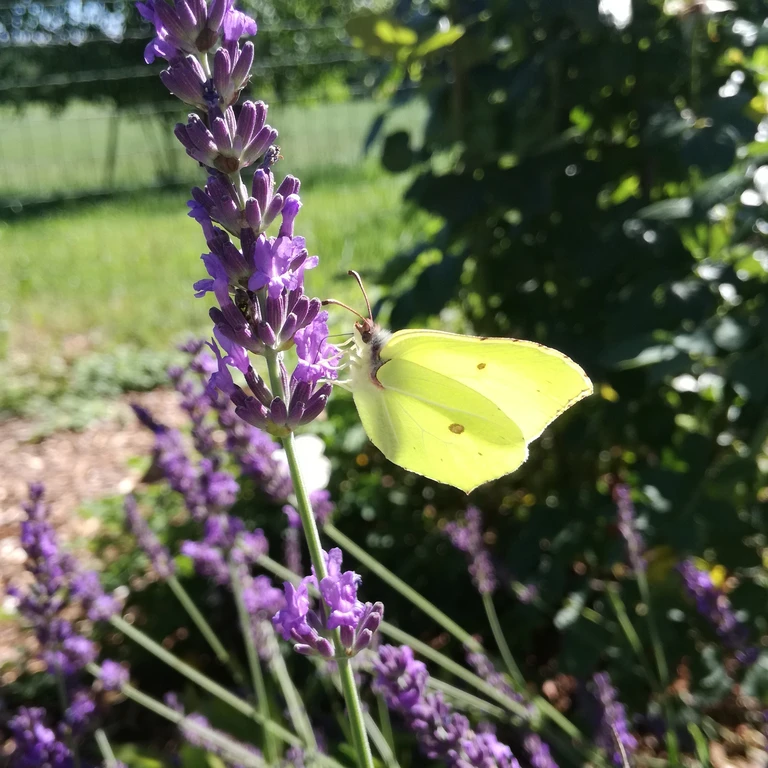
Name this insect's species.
Gonepteryx rhamni
